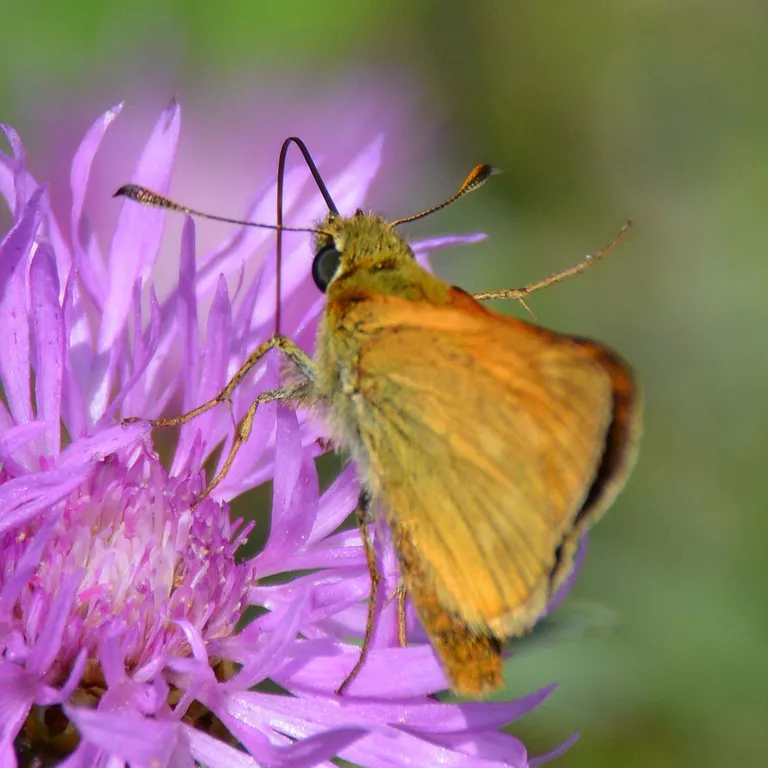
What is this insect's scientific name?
Ochlodes sylvanus (also Ochlodes venata)
